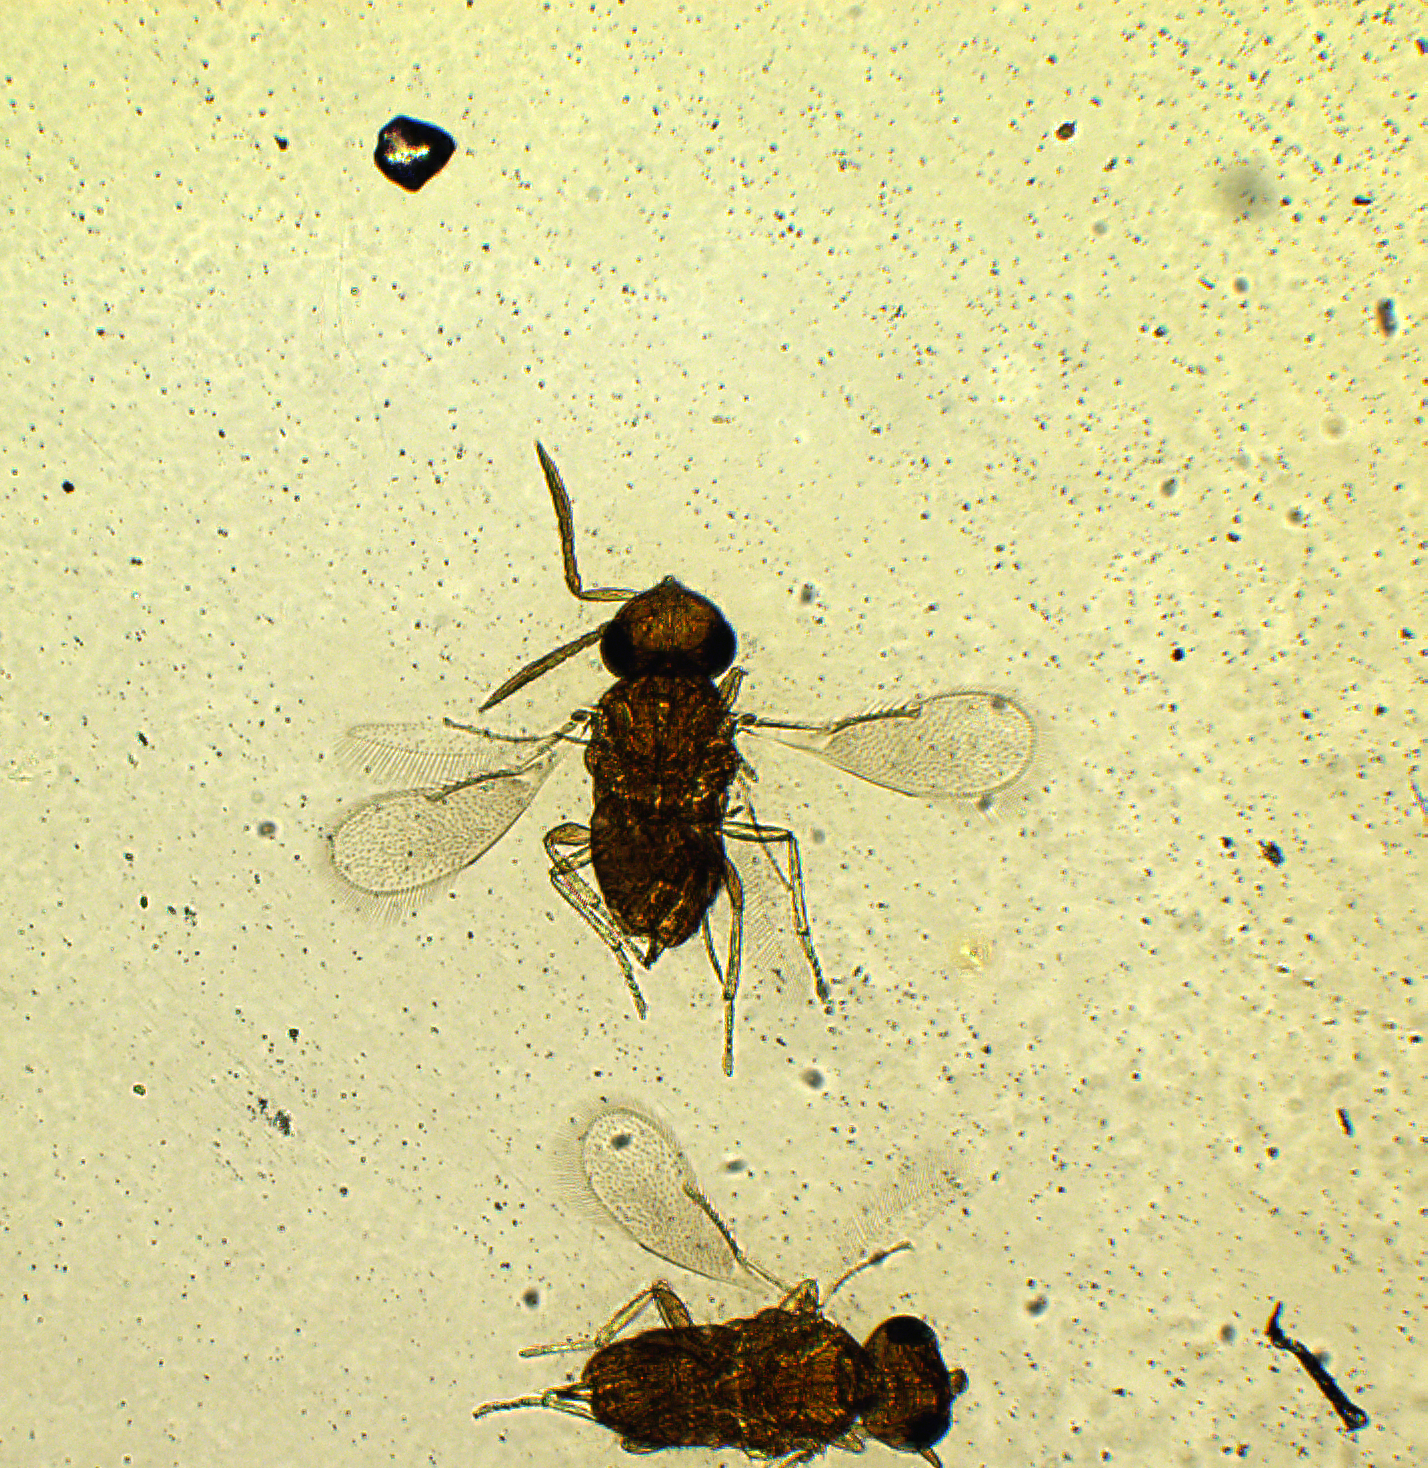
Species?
Prospalta berlesei
